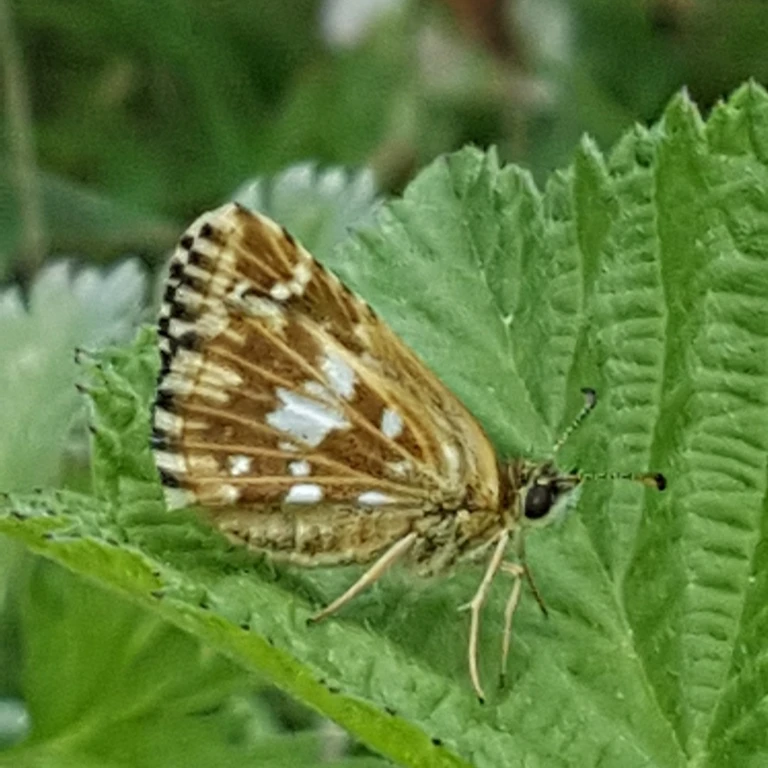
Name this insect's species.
Pyrgus malvae
